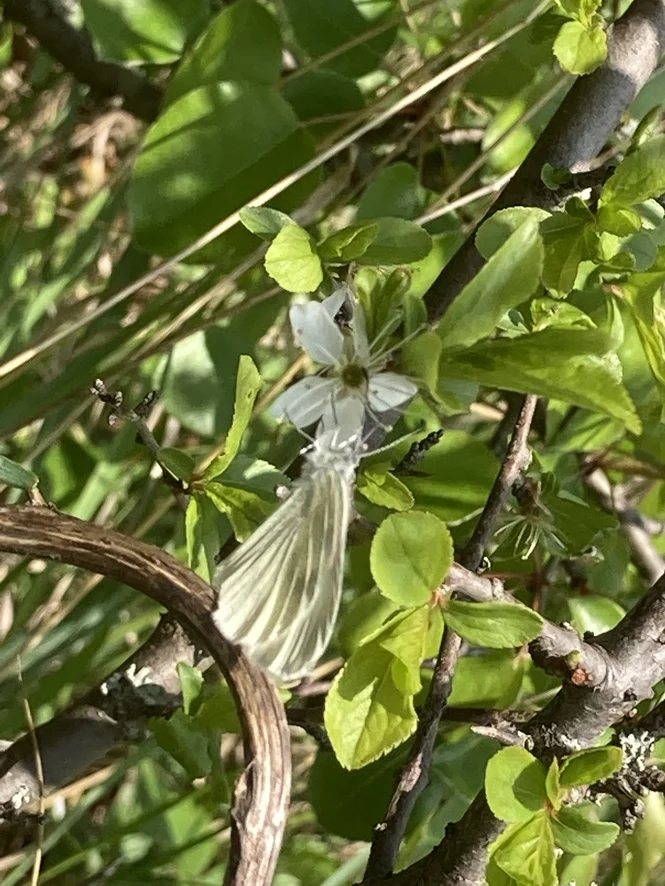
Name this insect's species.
Leptidea sinapis/juvernica
